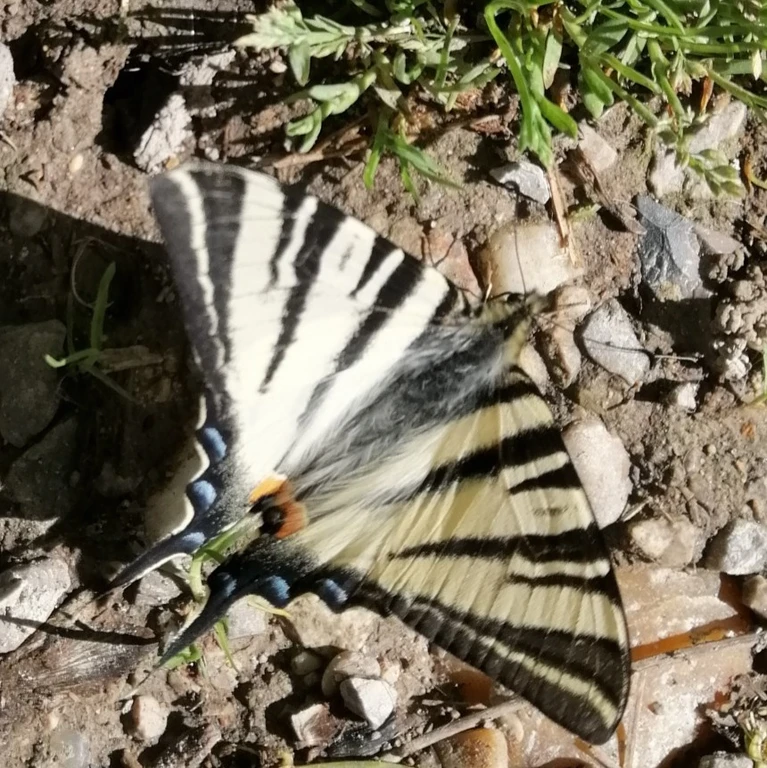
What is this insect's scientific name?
Iphiclides podalirius
